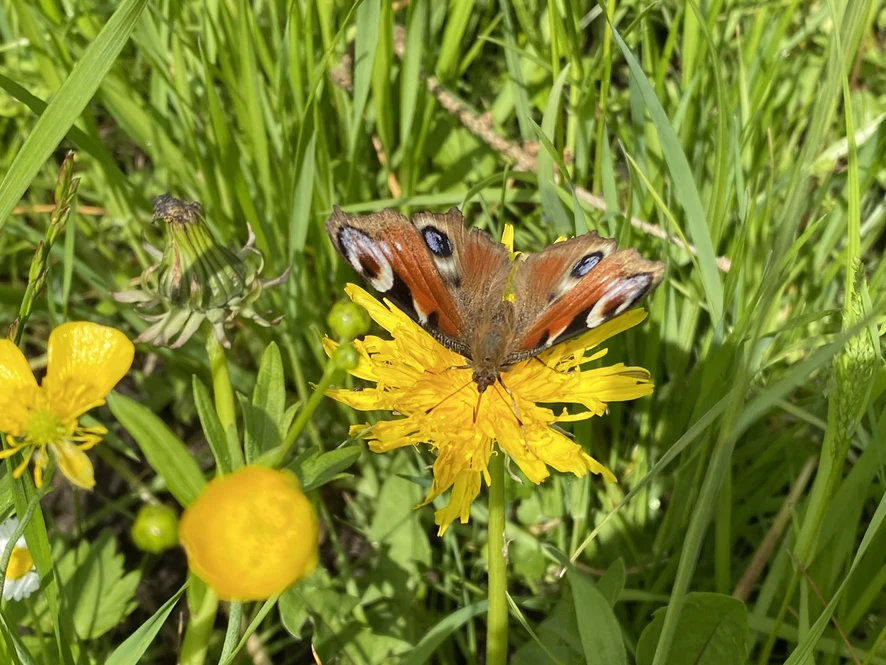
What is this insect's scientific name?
Aglais io
